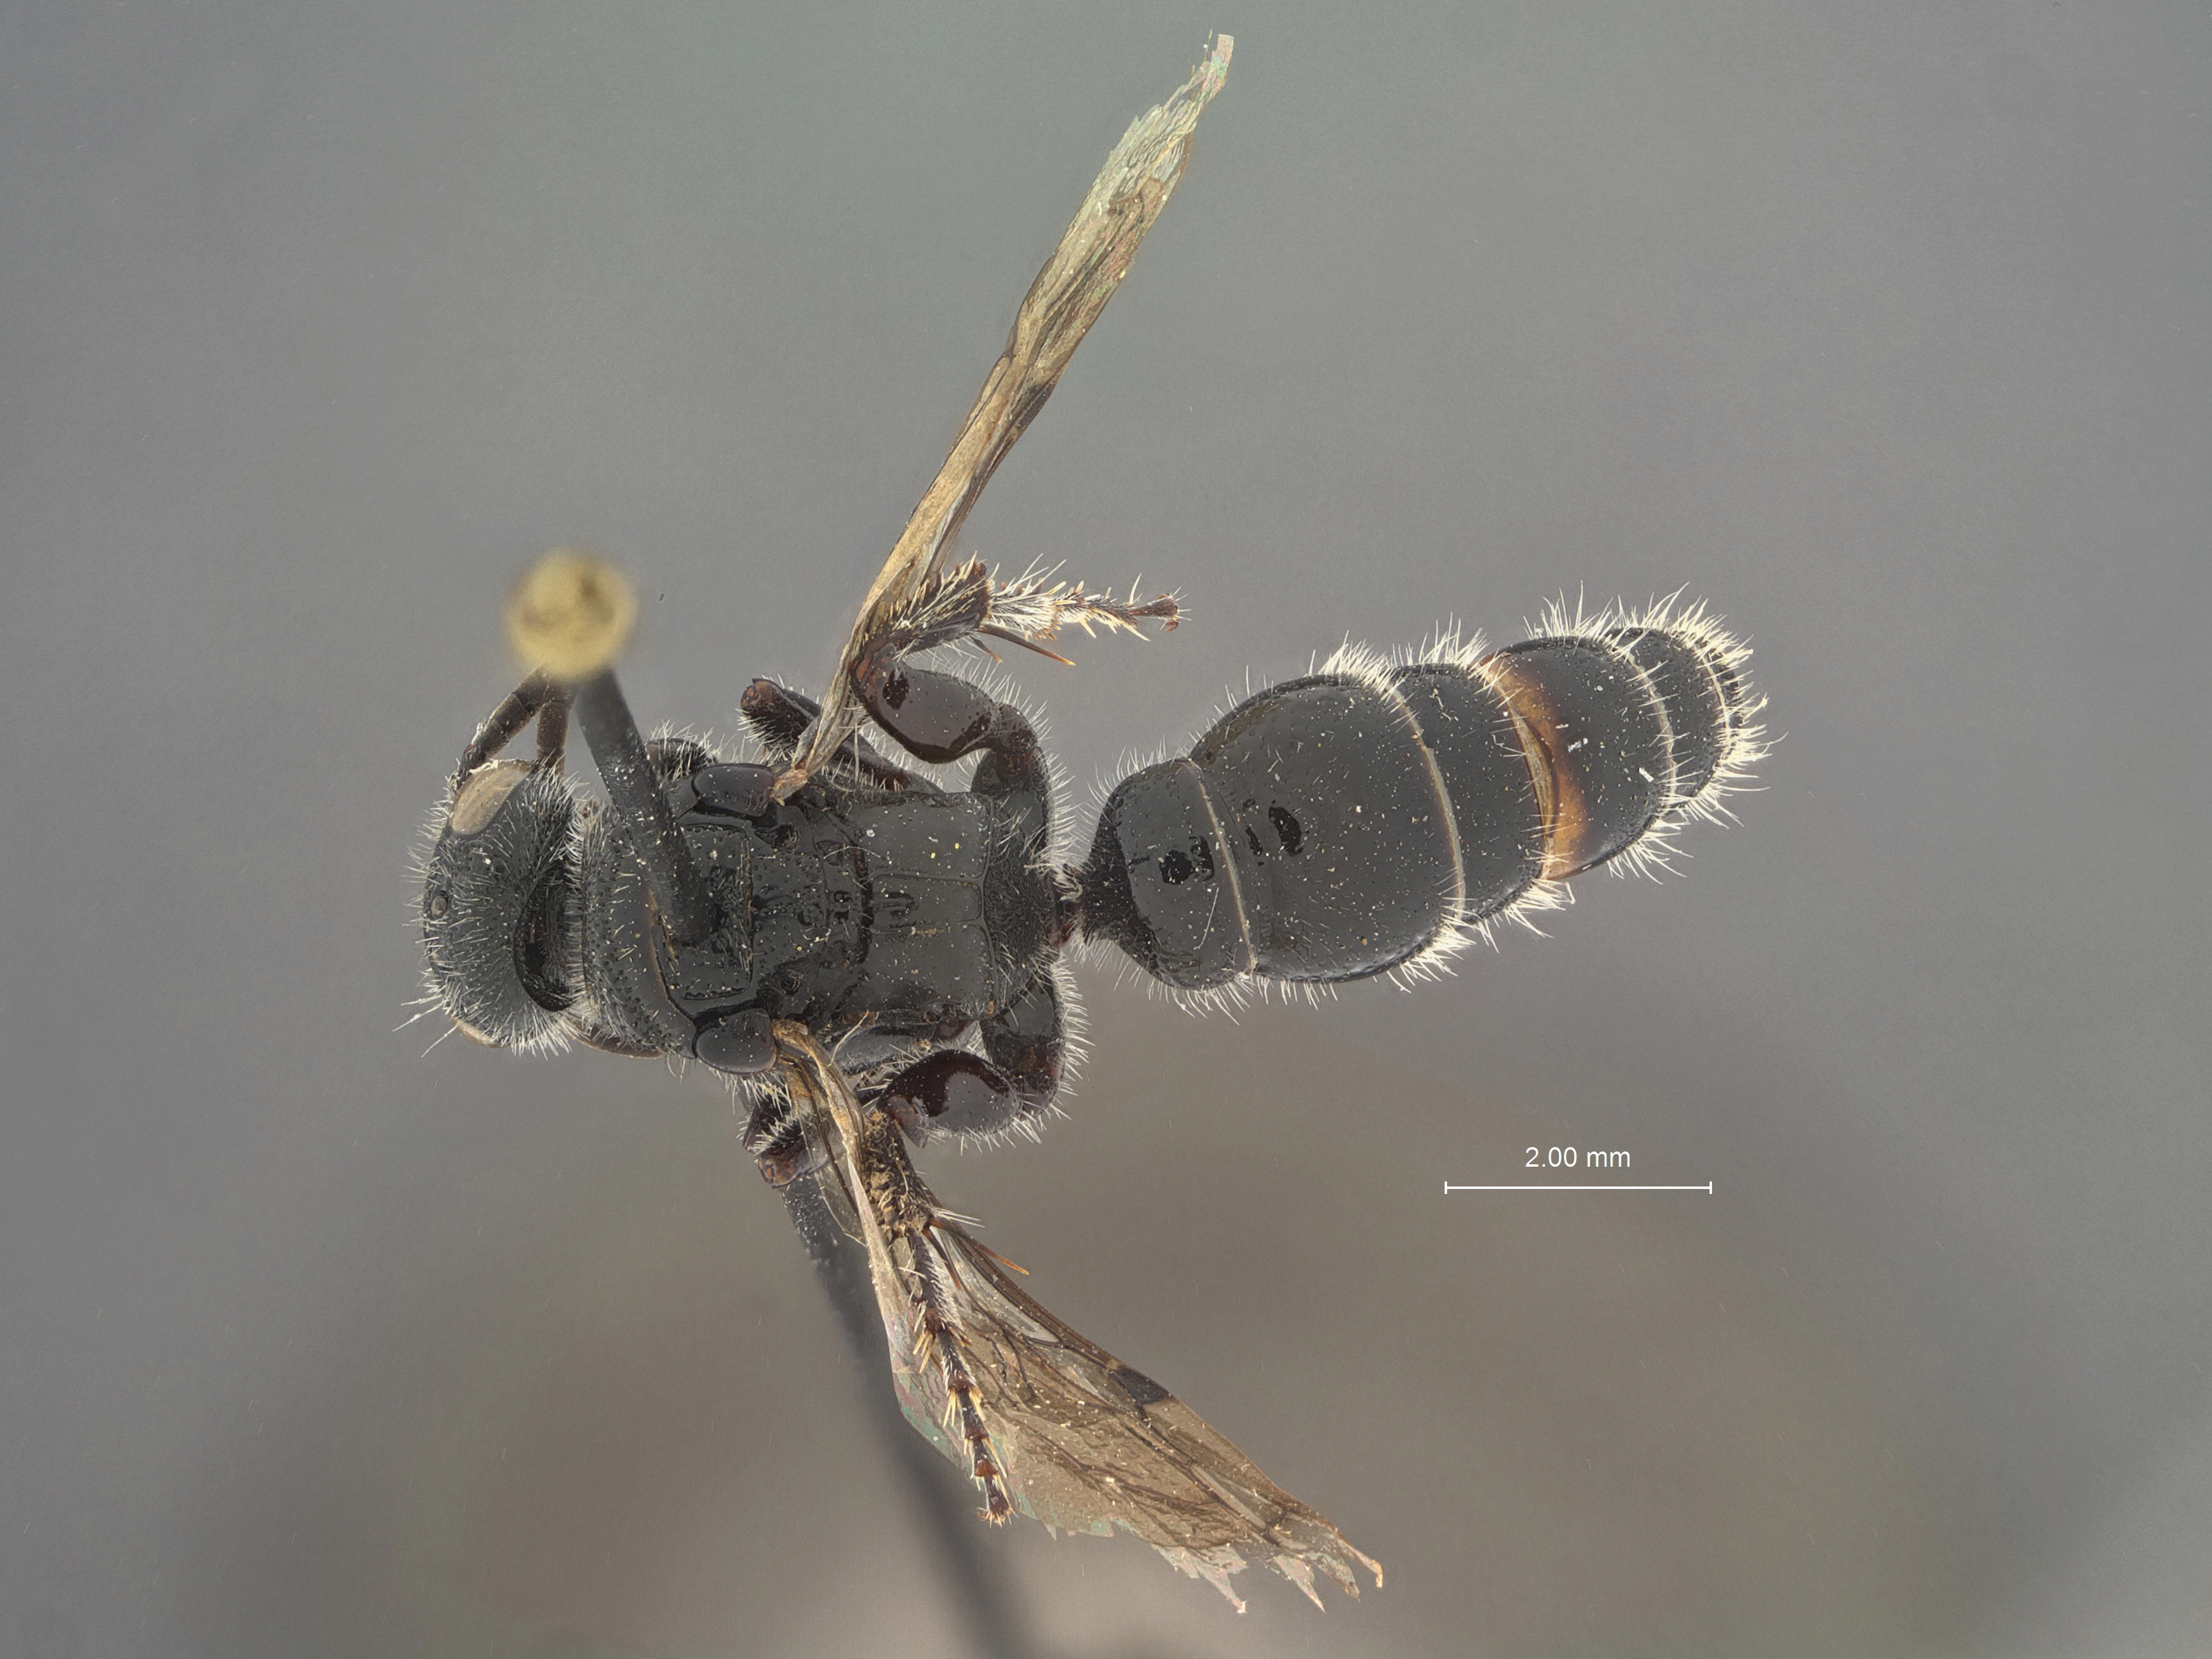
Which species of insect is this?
Tiphia haiti
